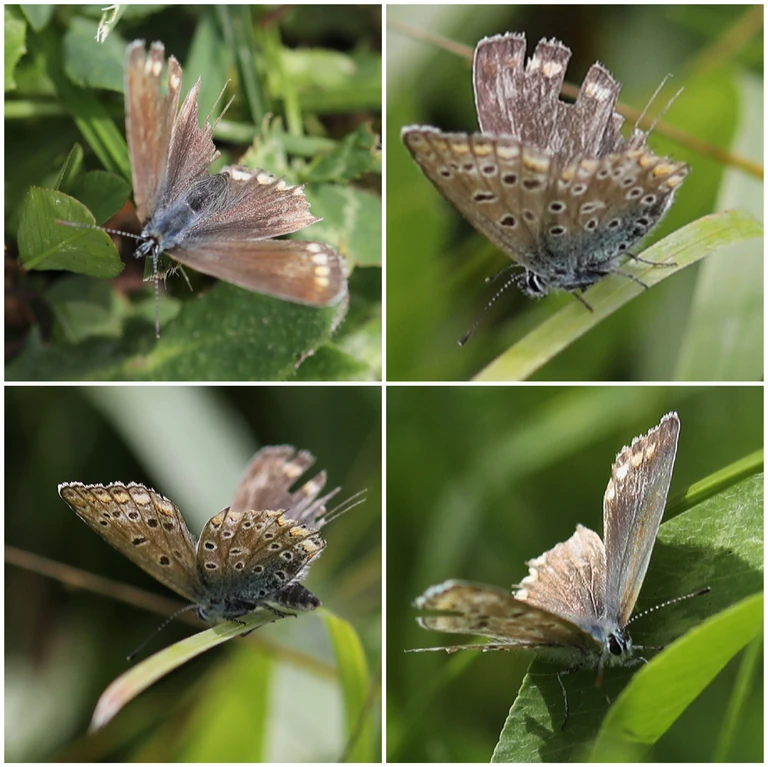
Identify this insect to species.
Polyommatus icarus
